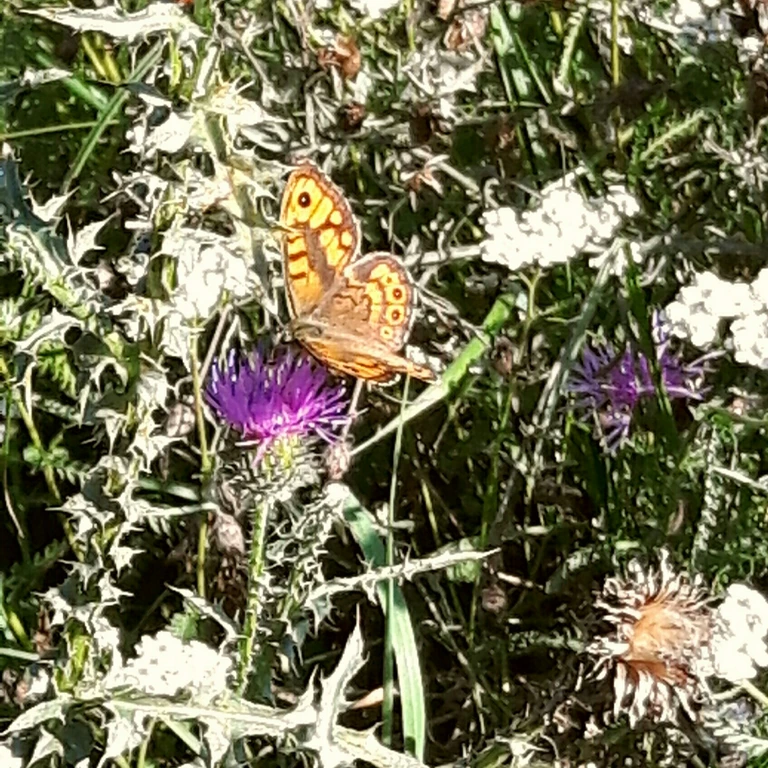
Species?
Lasiommata megera (also Pararge megera)
